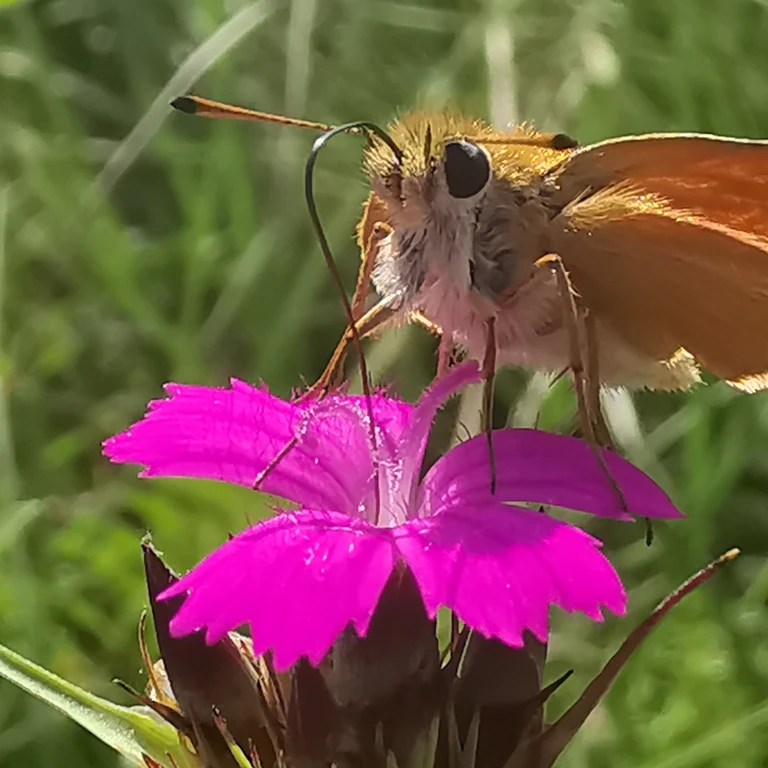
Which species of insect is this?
Thymelicus lineola
